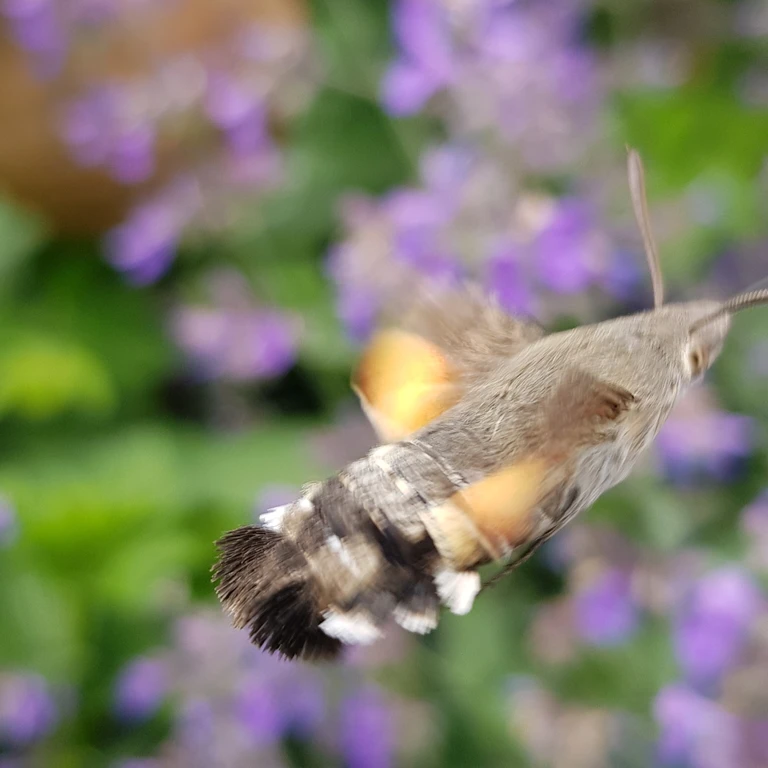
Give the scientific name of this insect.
Macroglossum stellatarum
